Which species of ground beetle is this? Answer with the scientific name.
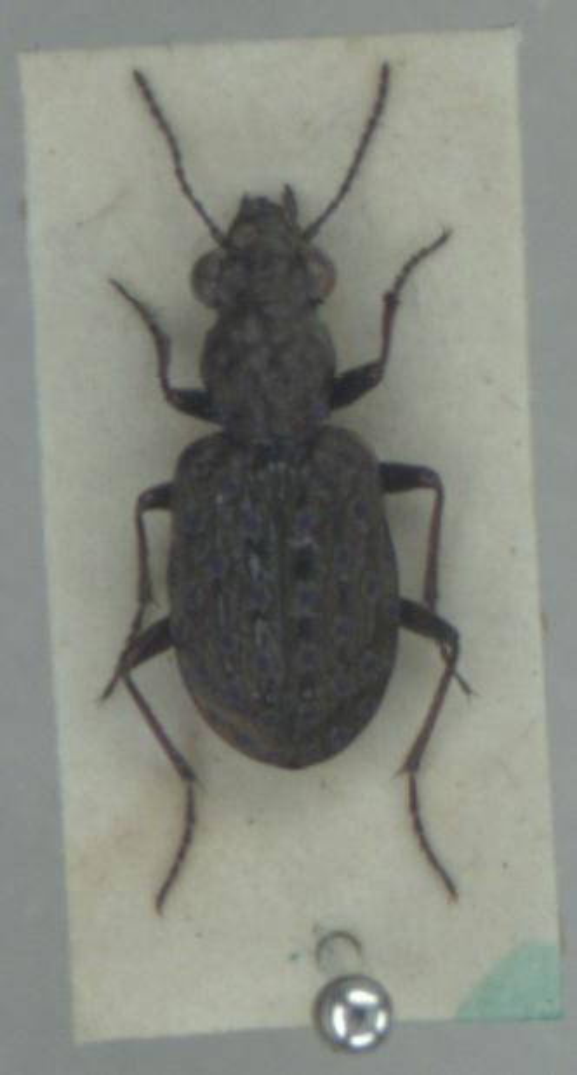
Elaphrus cupreus
